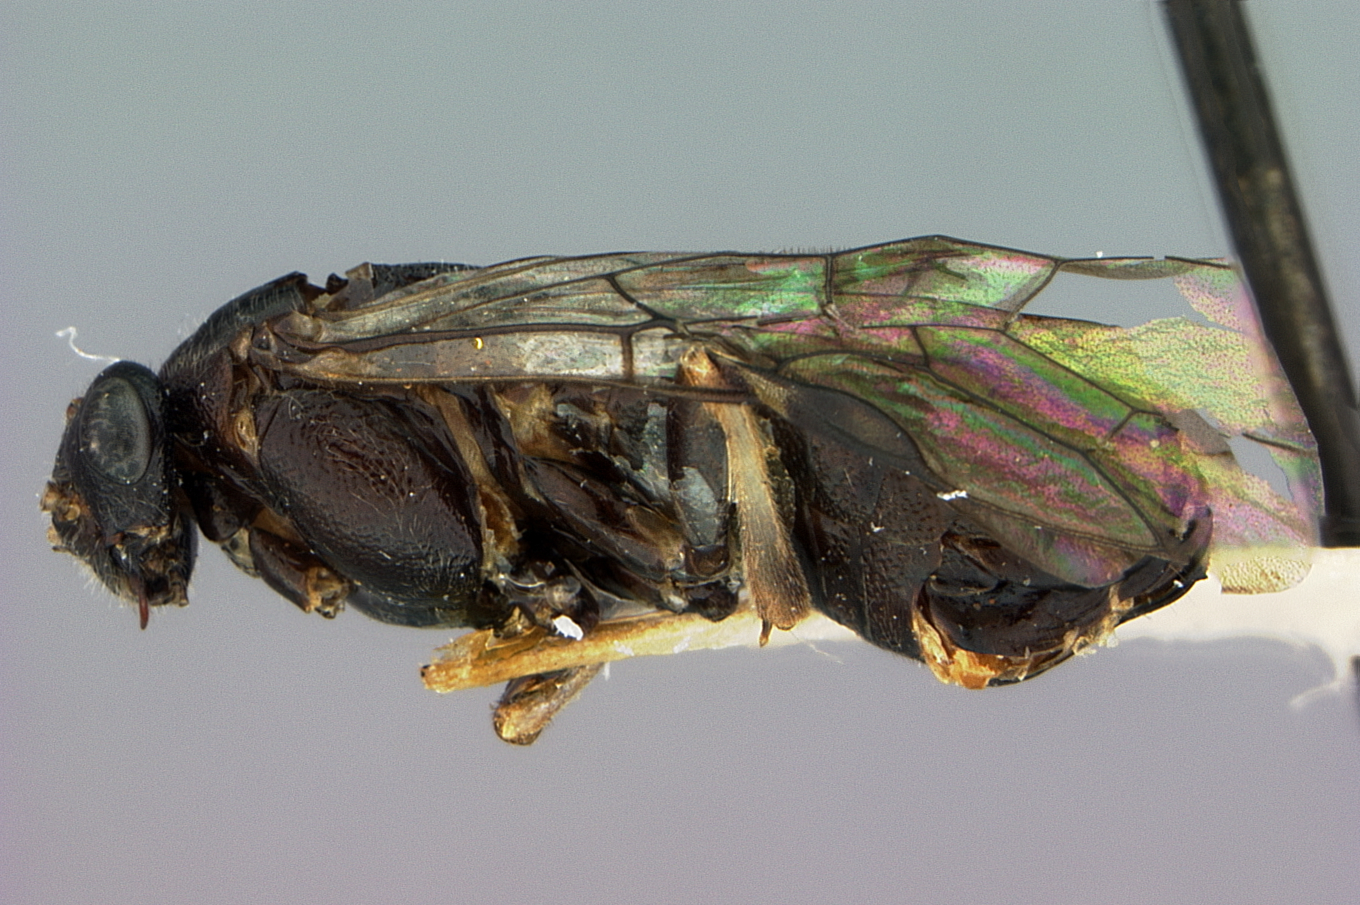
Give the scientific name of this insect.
Gilpinia disa
